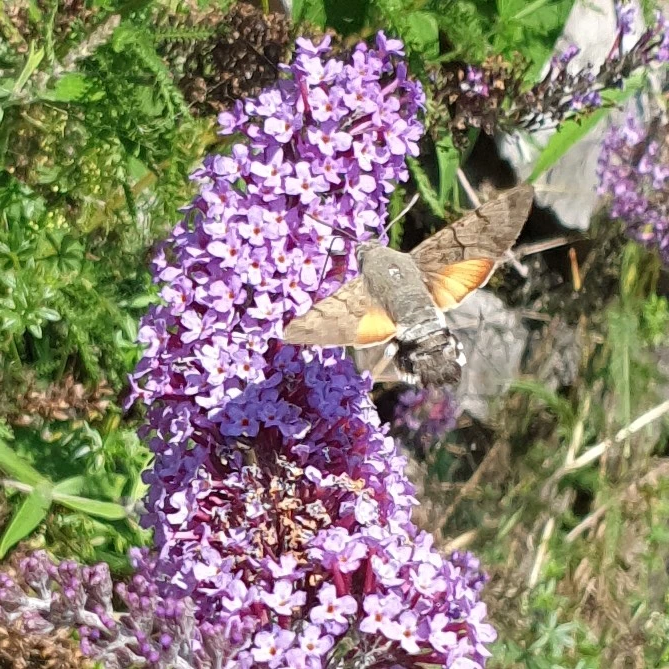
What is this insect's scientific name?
Macroglossum stellatarum
